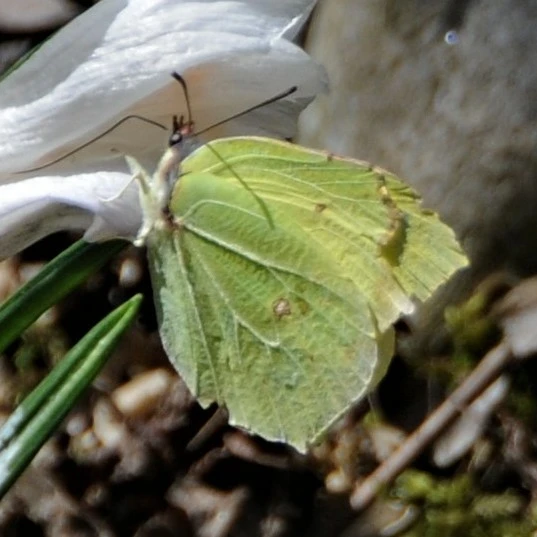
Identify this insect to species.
Gonepteryx rhamni
